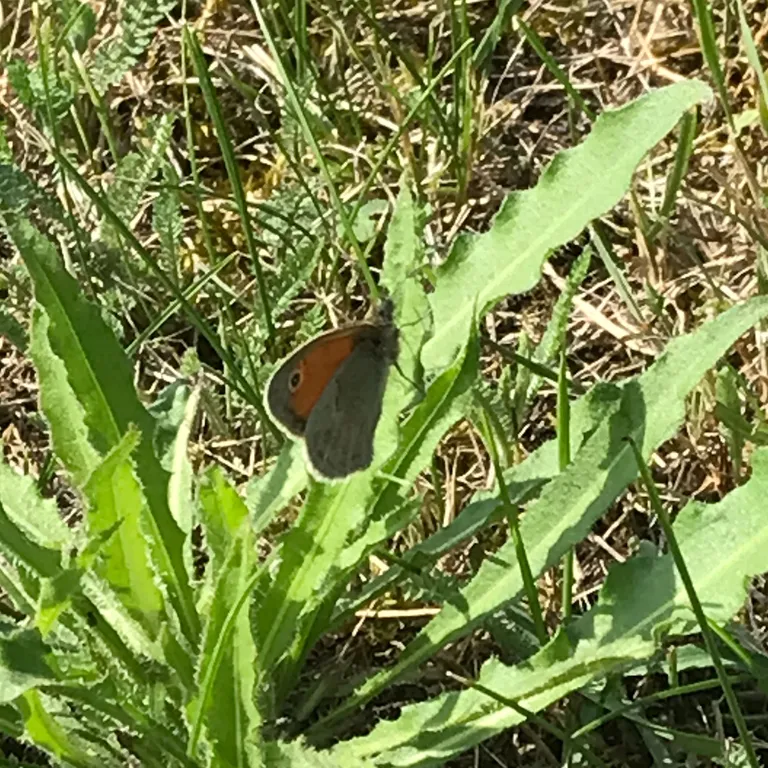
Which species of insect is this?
Coenonympha pamphilus
